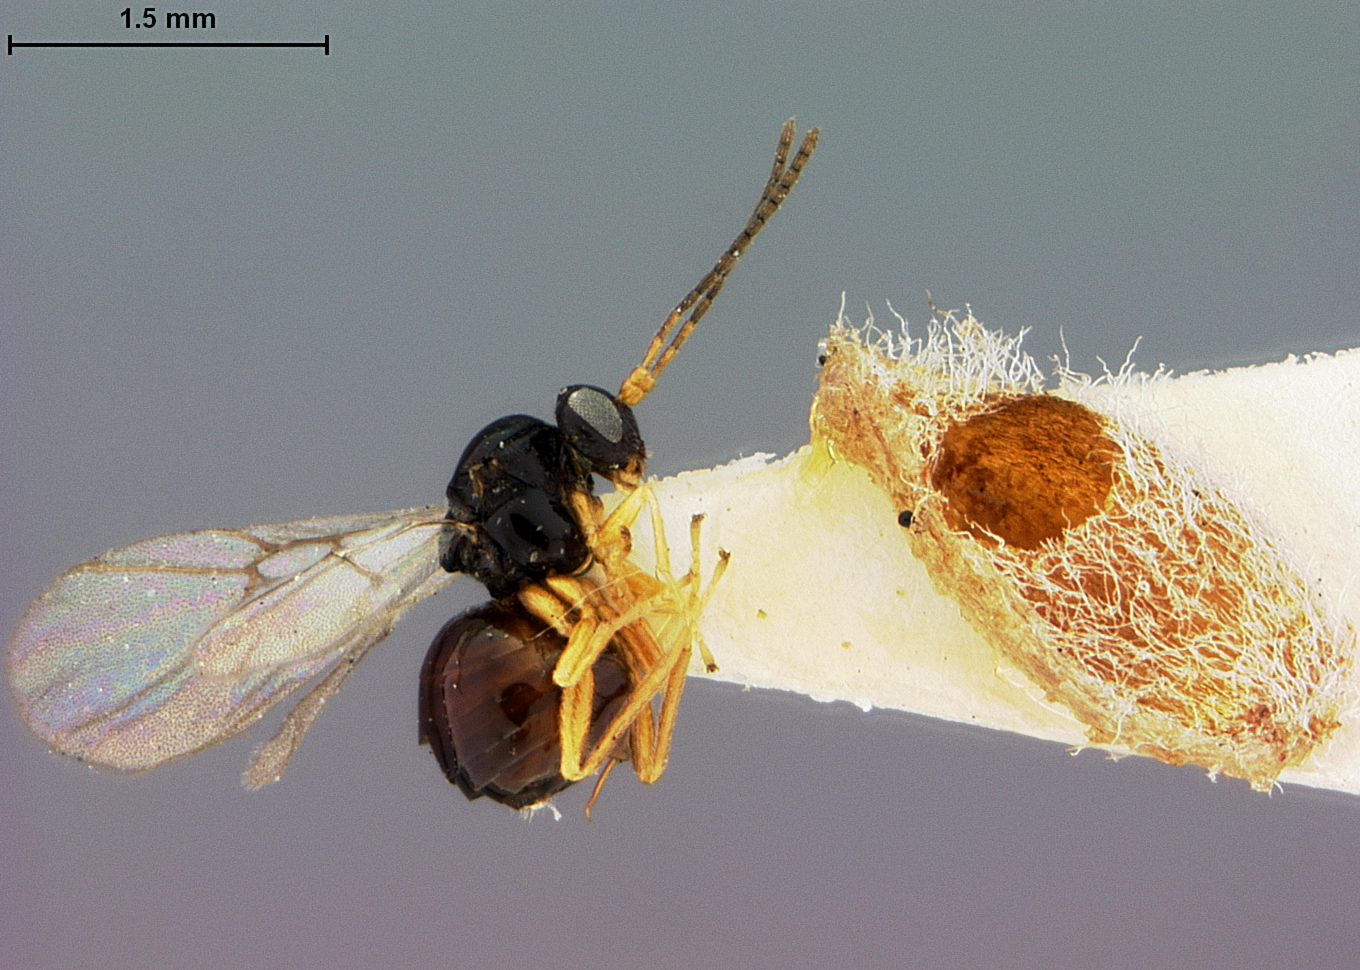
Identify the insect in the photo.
Liodora comata
